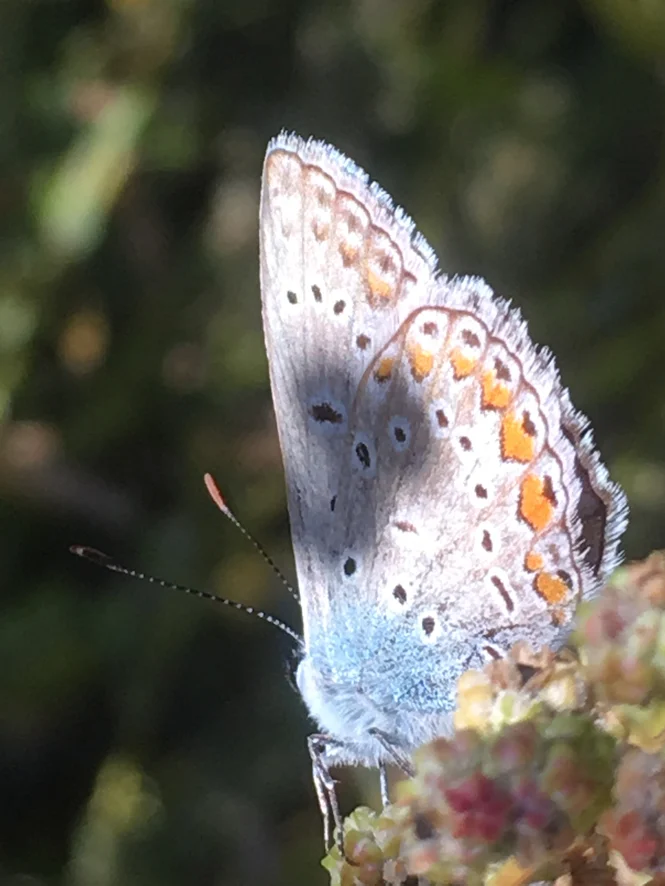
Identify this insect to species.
Polyommatus icarus
